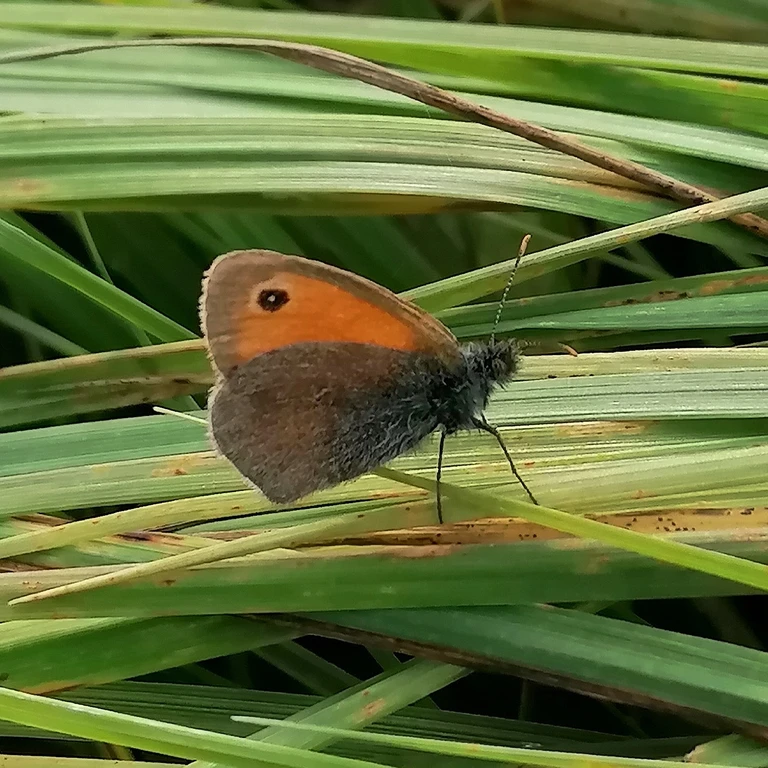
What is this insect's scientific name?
Coenonympha pamphilus
